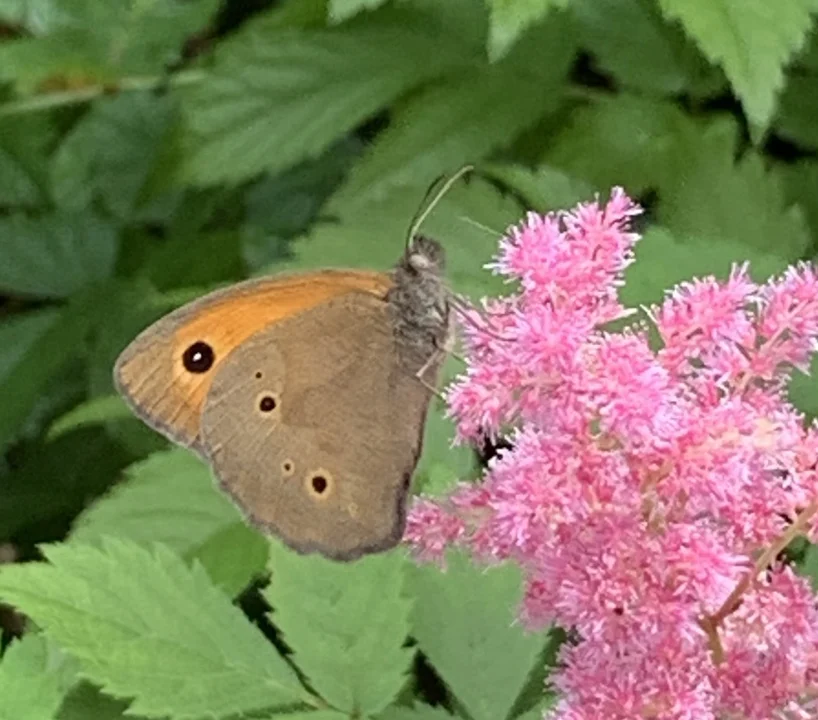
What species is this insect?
Maniola jurtina
